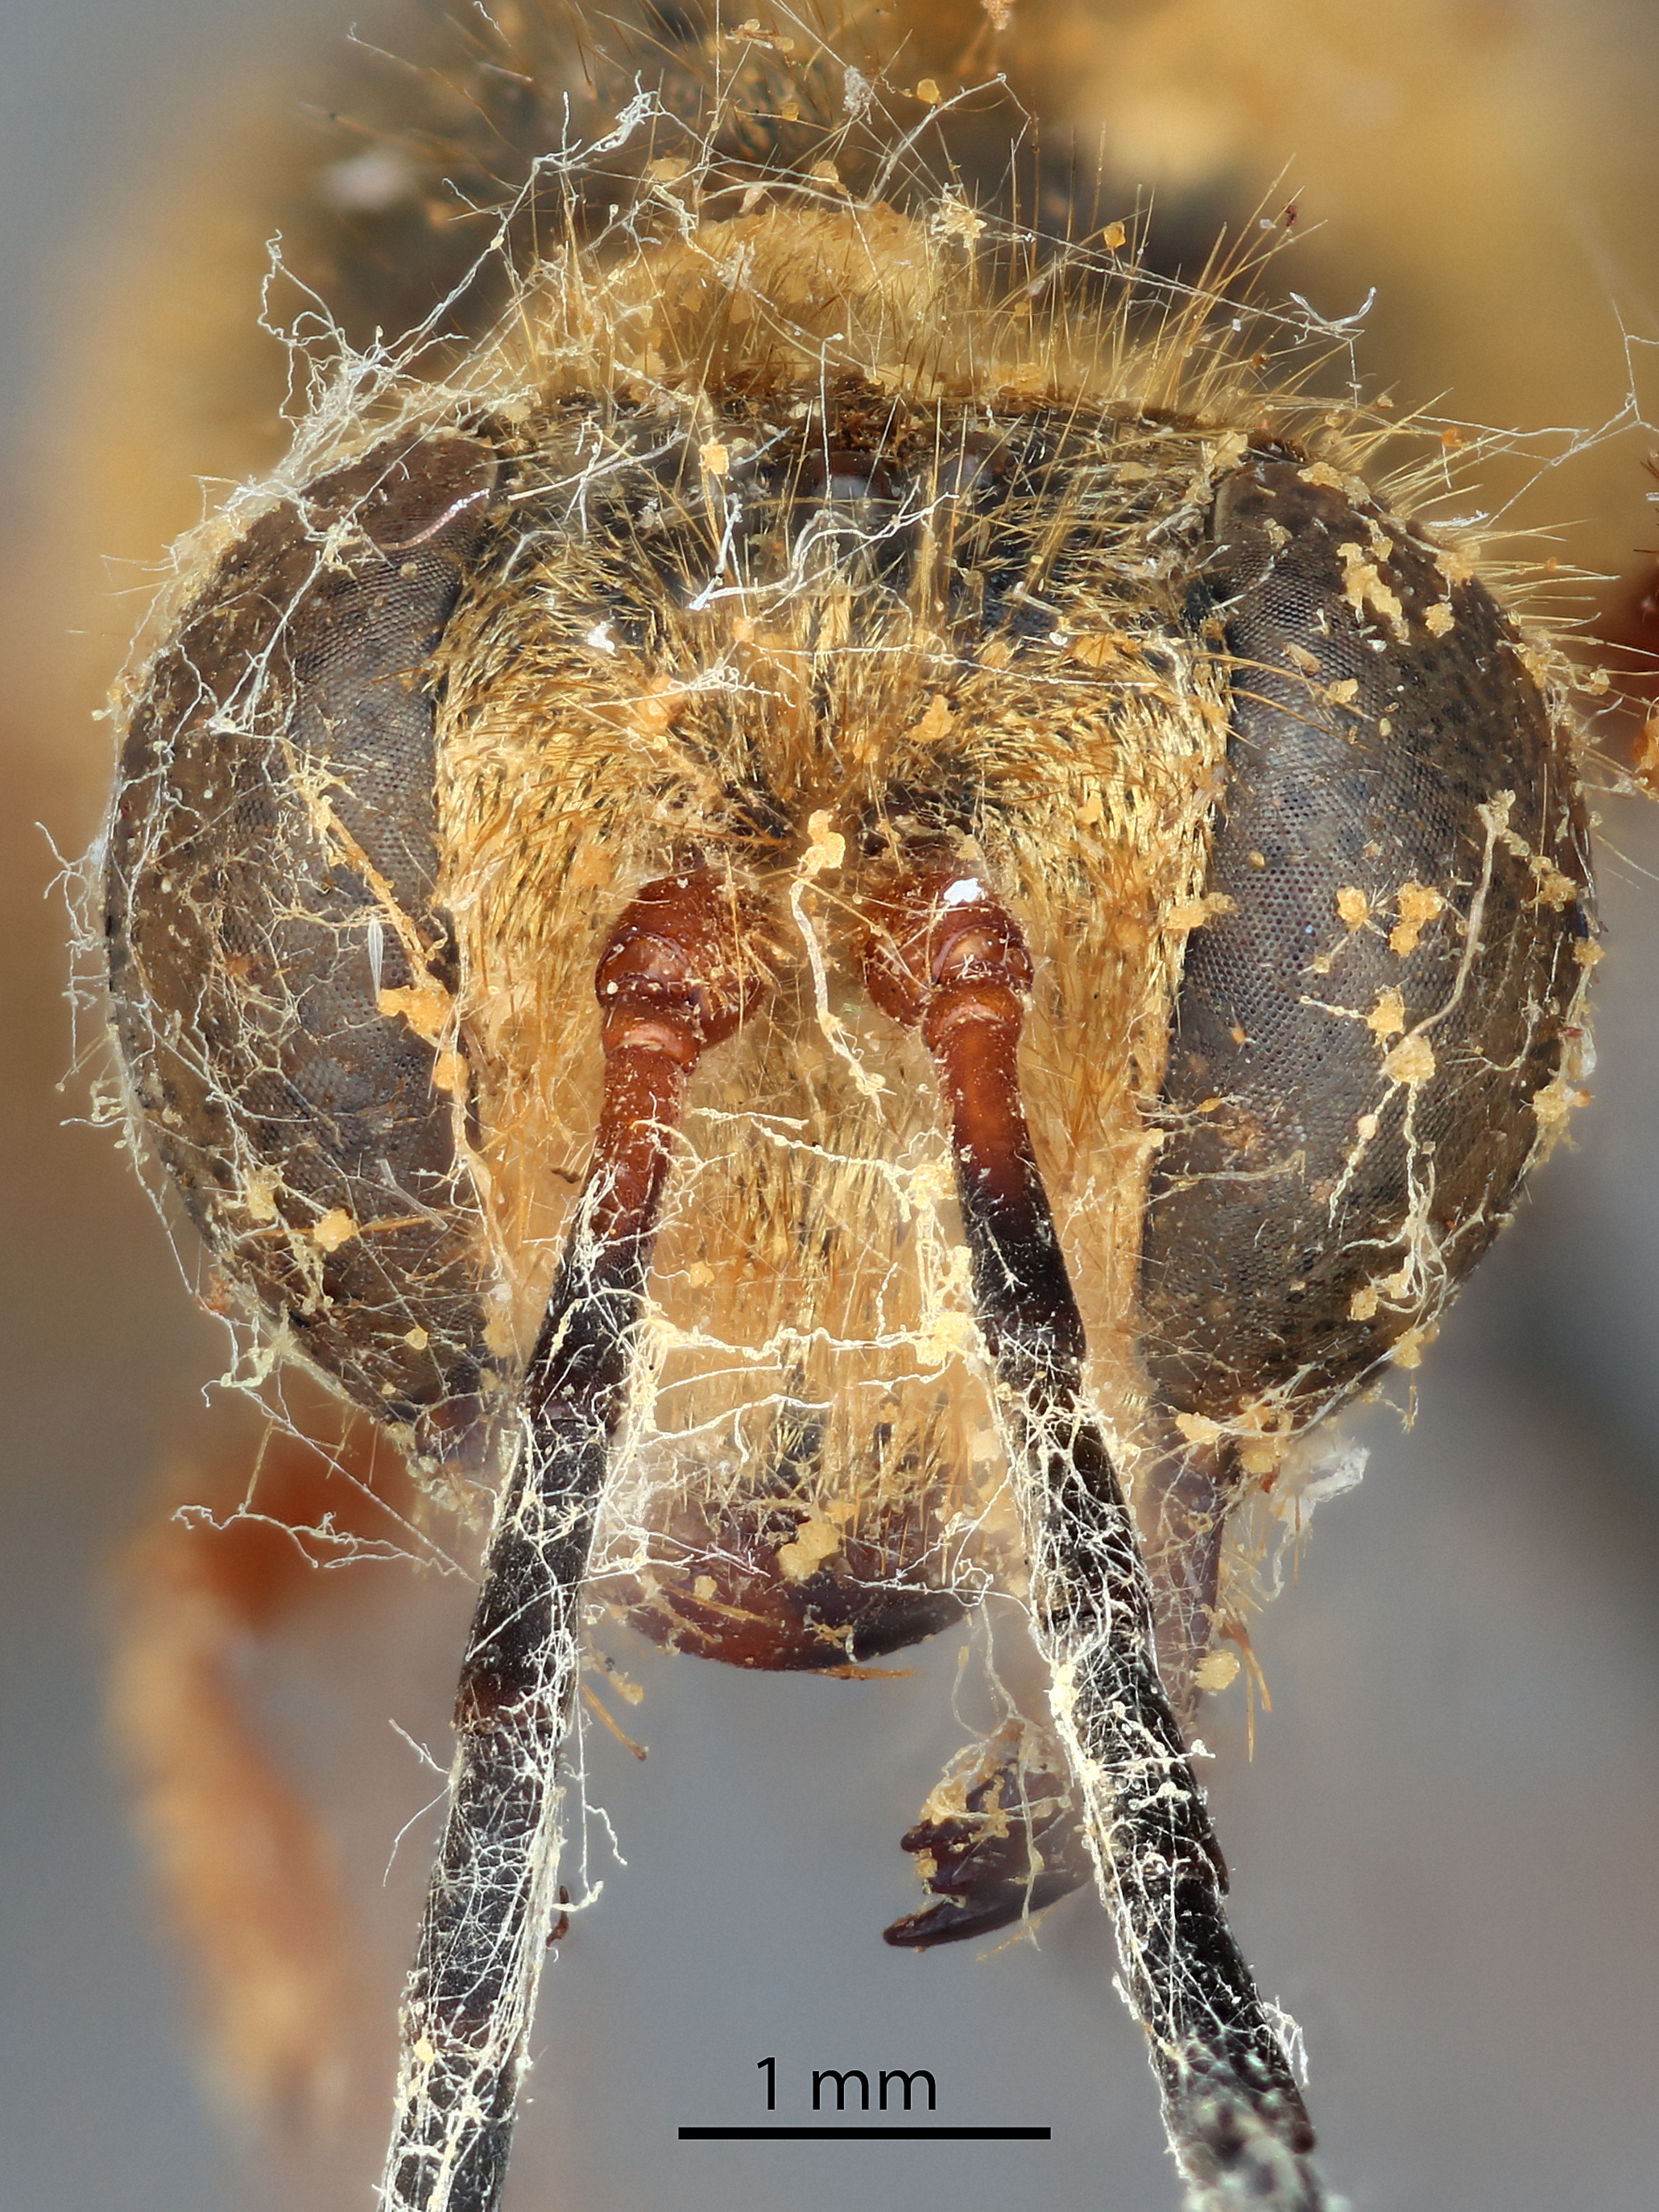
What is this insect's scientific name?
Chlorion brunneri
